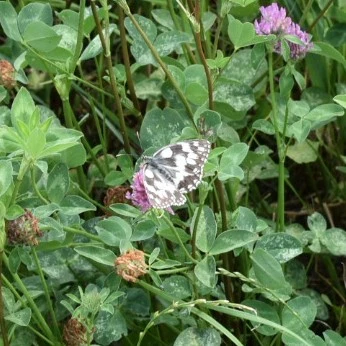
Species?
Melanargia galathea
